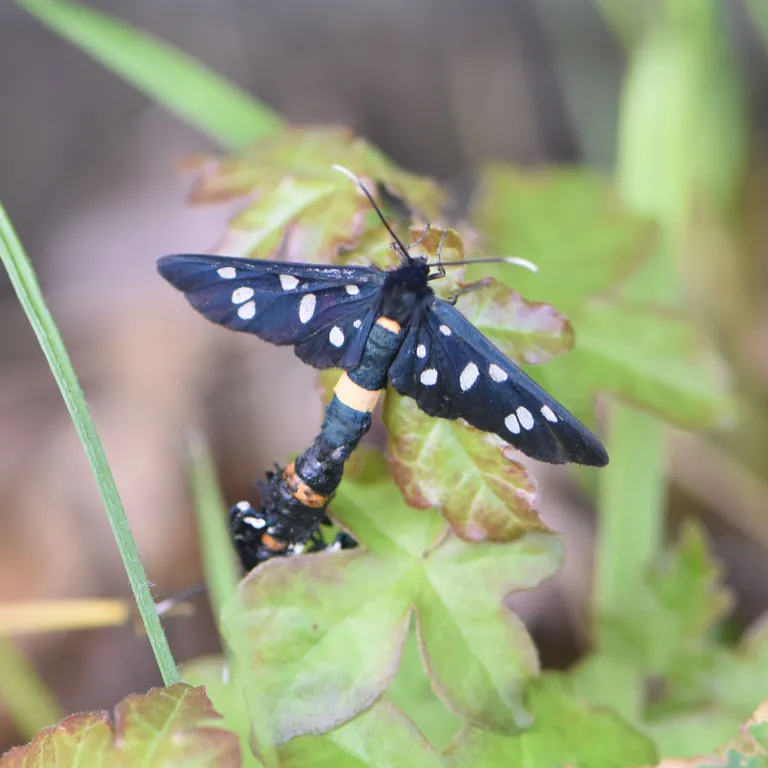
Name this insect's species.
Amata phegea
